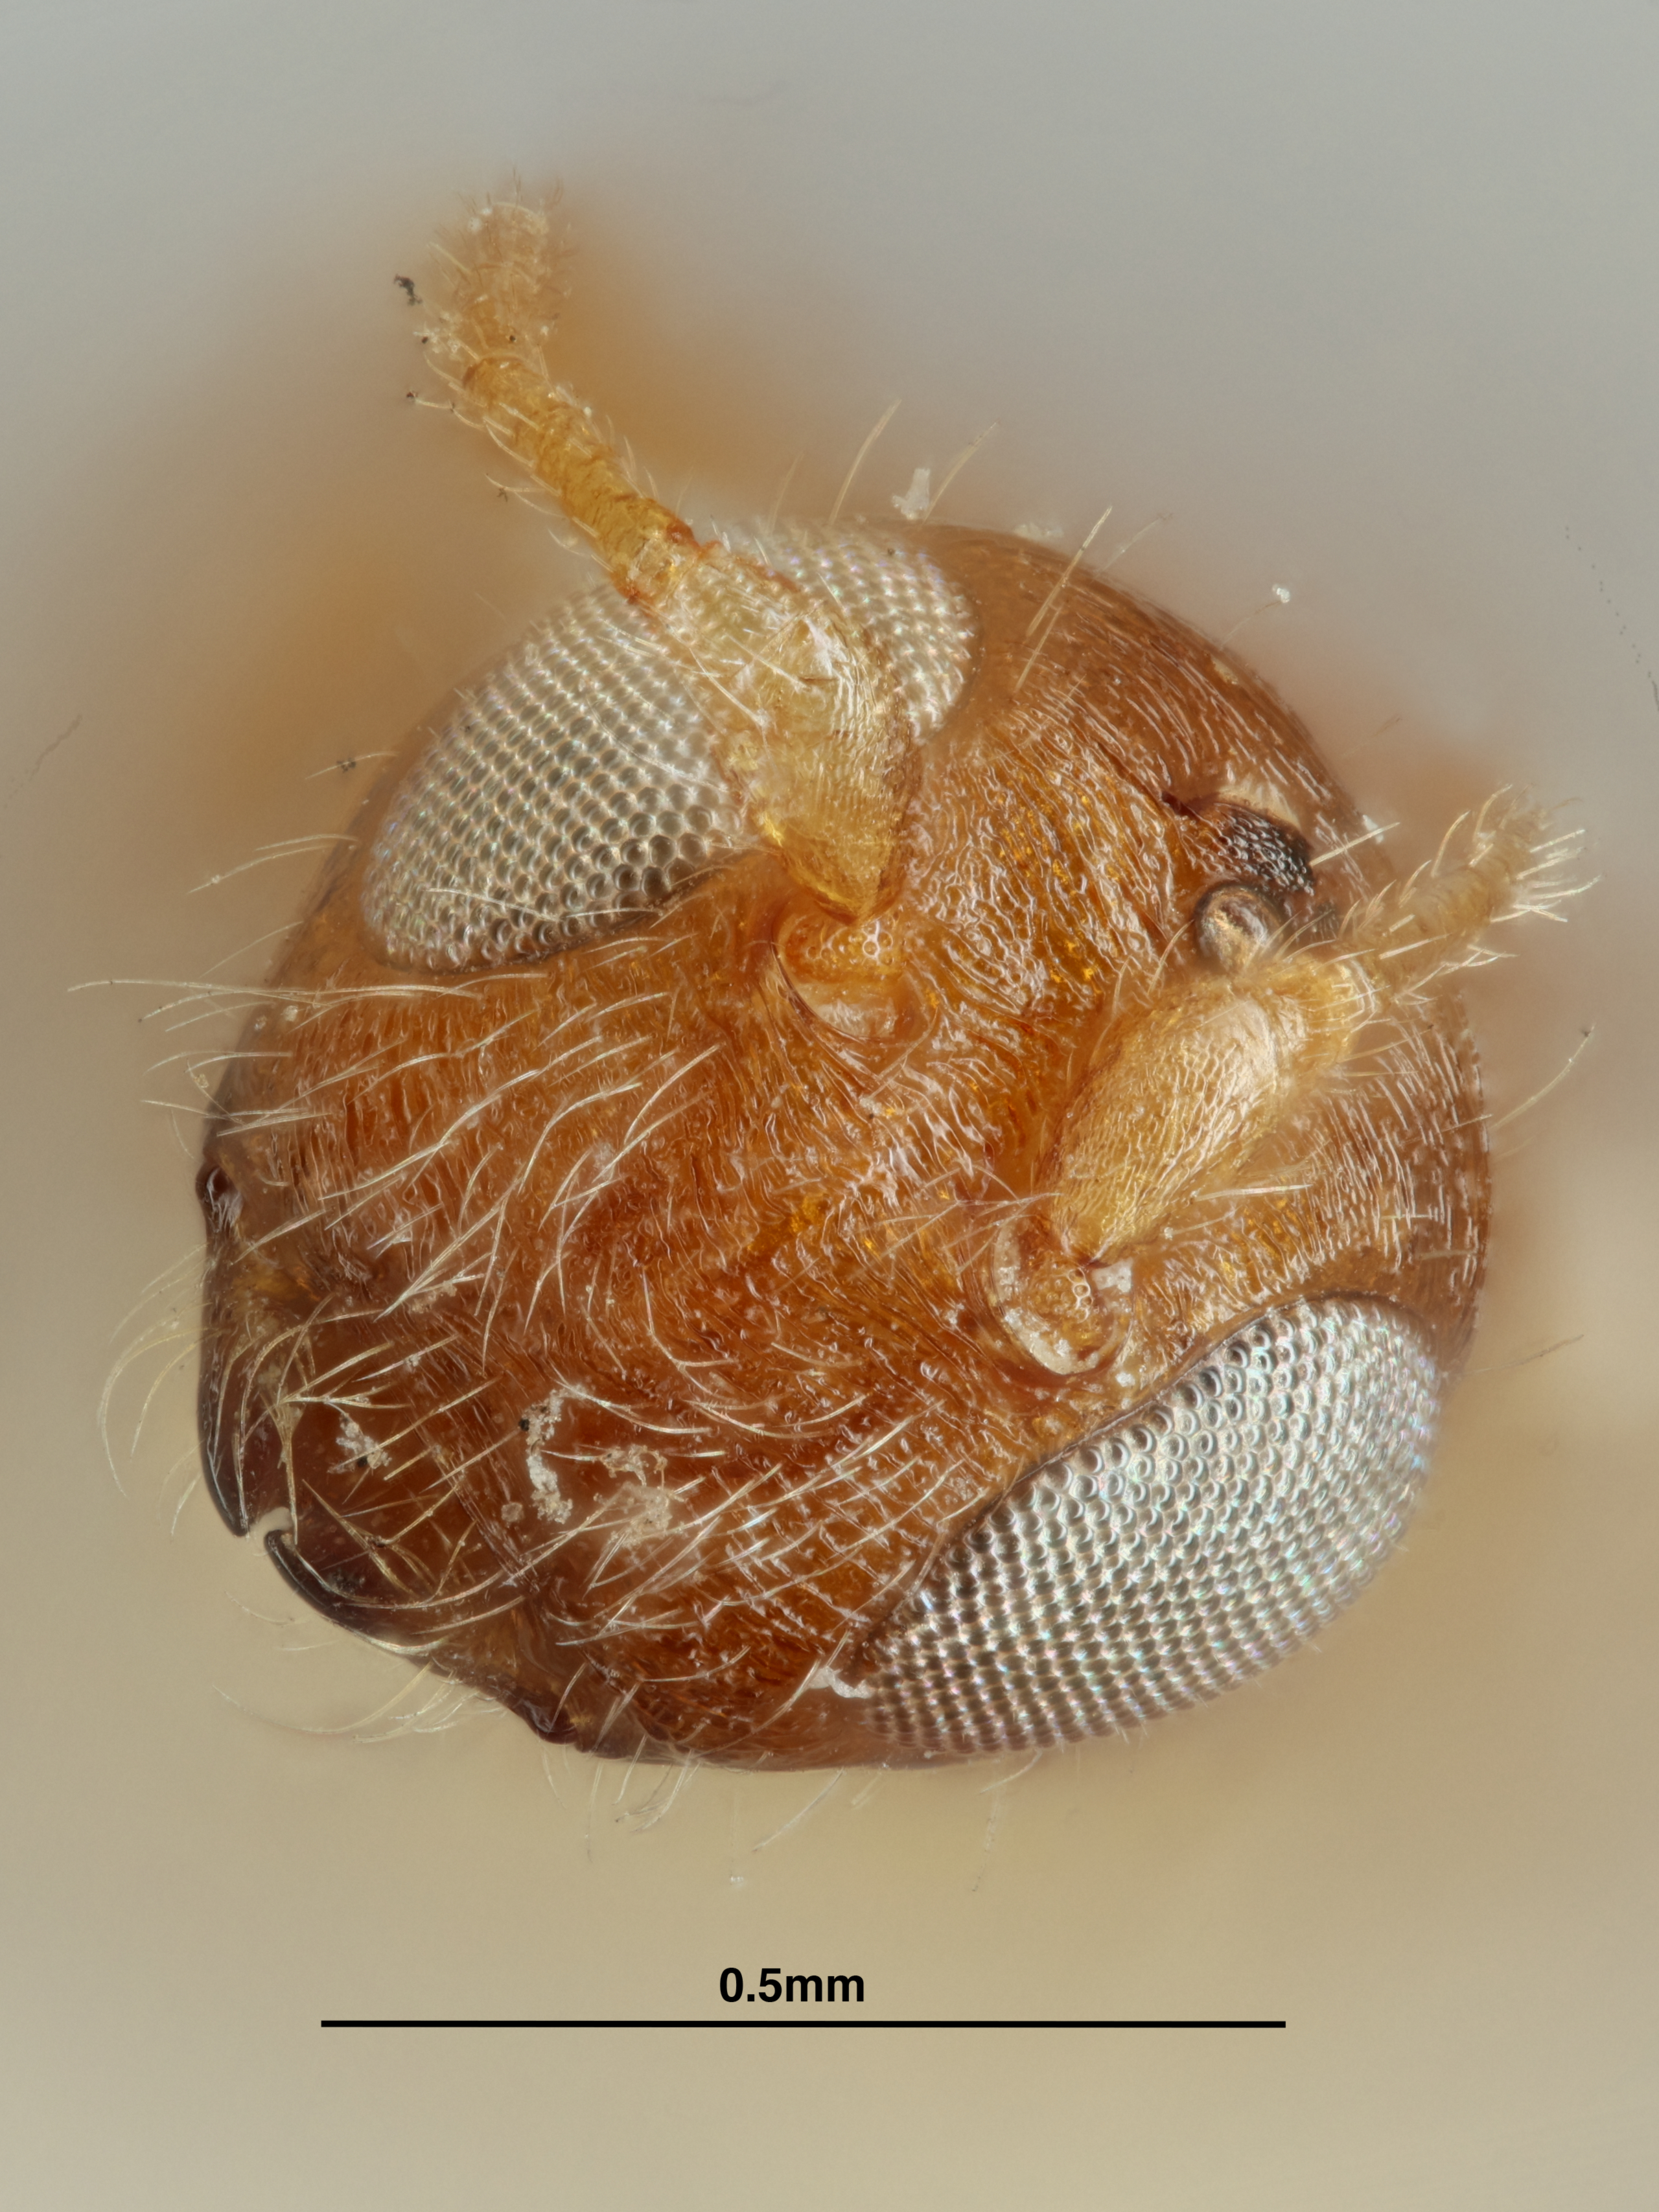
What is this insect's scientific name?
Spathius tahitiensis
